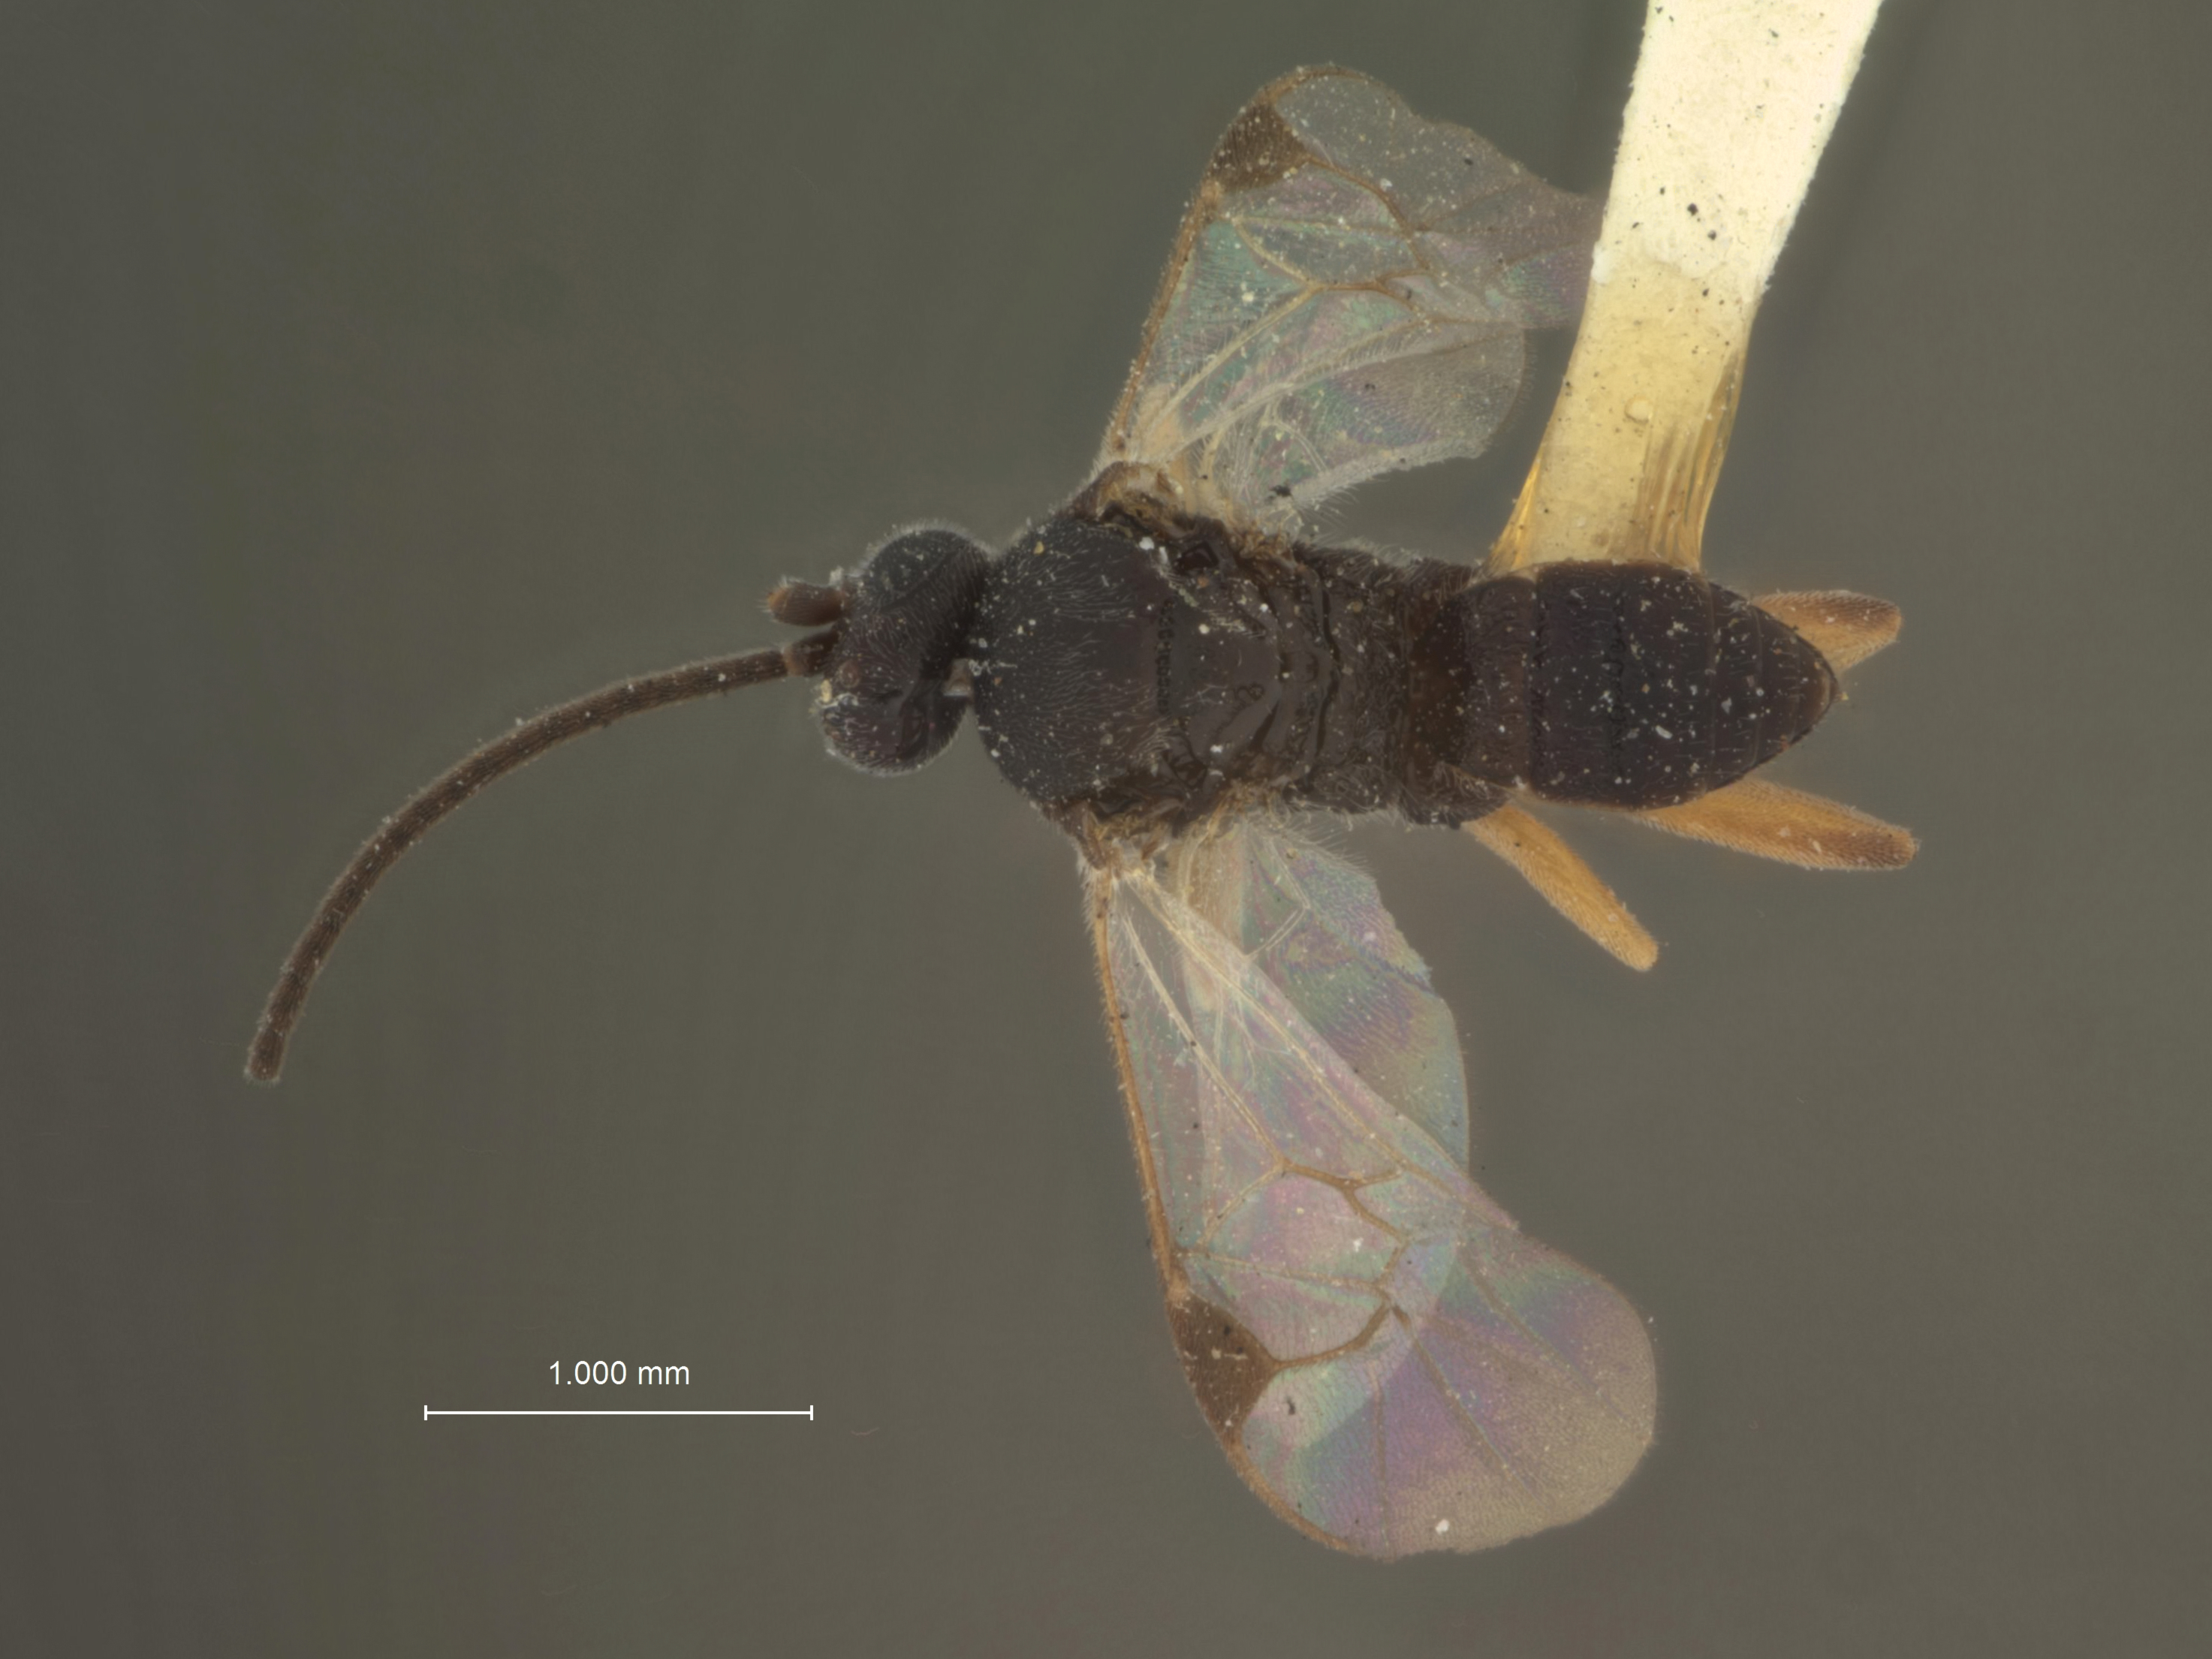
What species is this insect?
Apanteles cyaniridis
